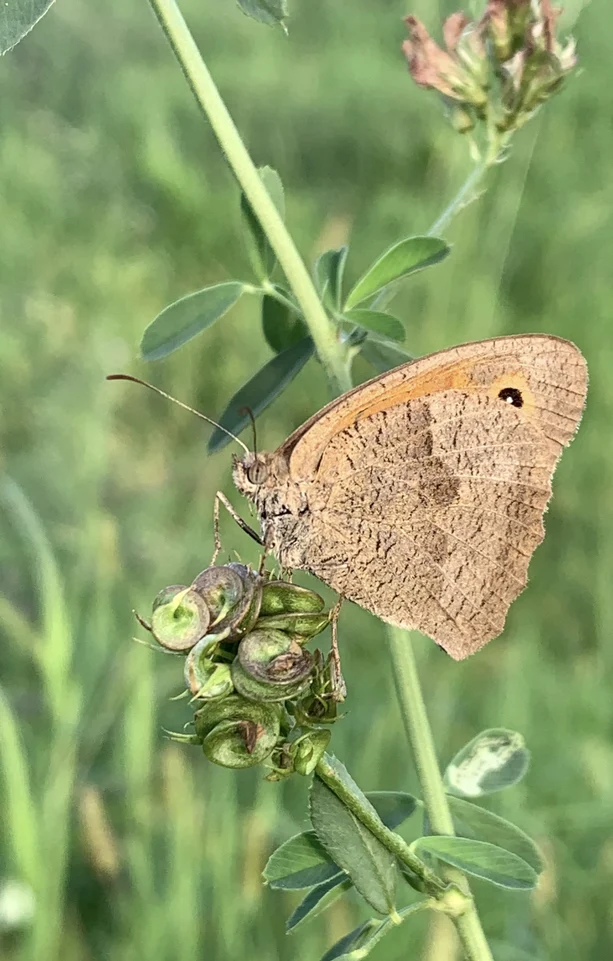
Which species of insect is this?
Maniola jurtina
